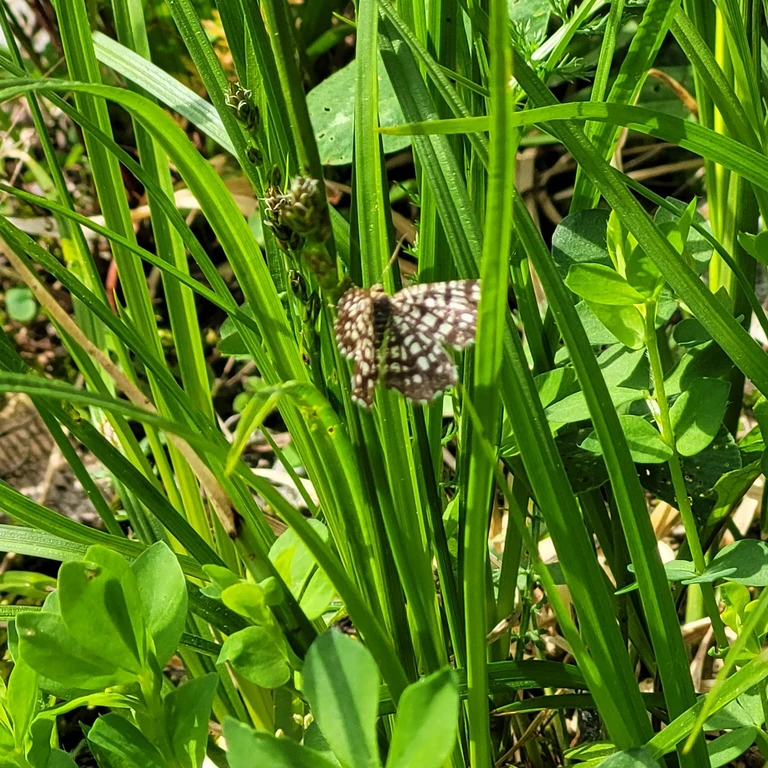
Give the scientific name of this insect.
Chiasmia clathrata
